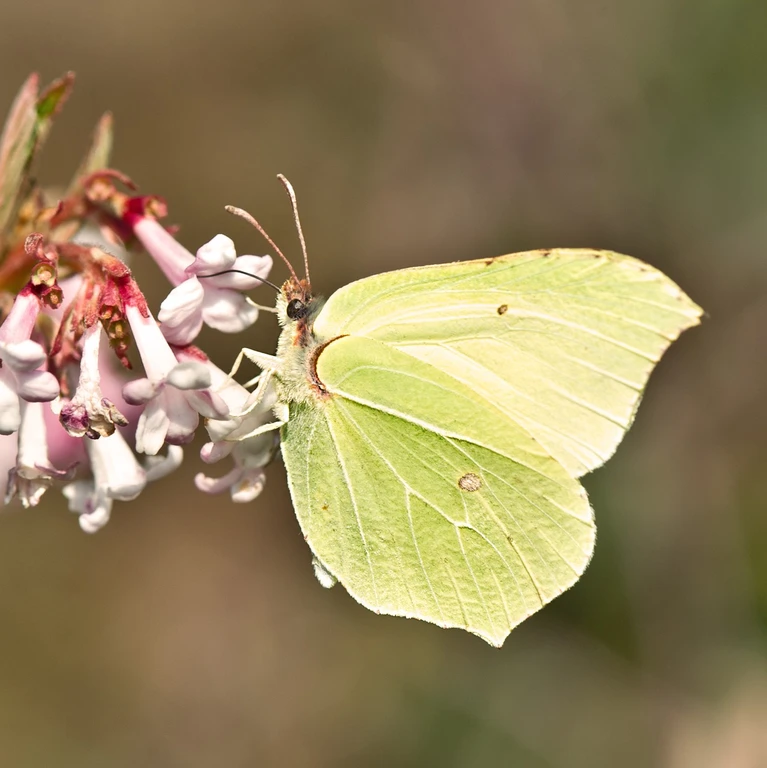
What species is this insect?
Gonepteryx rhamni
